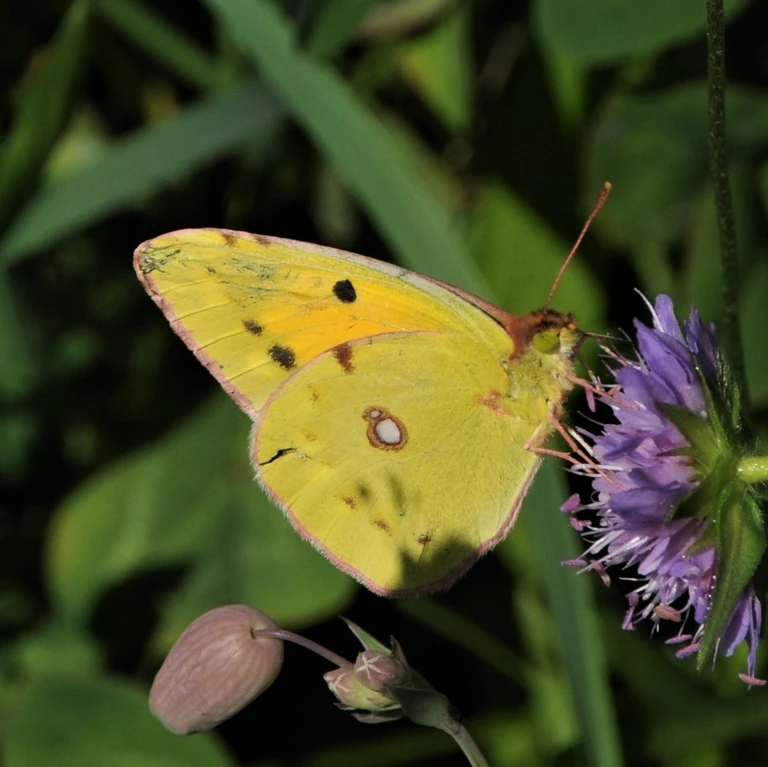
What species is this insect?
Colias croceus
